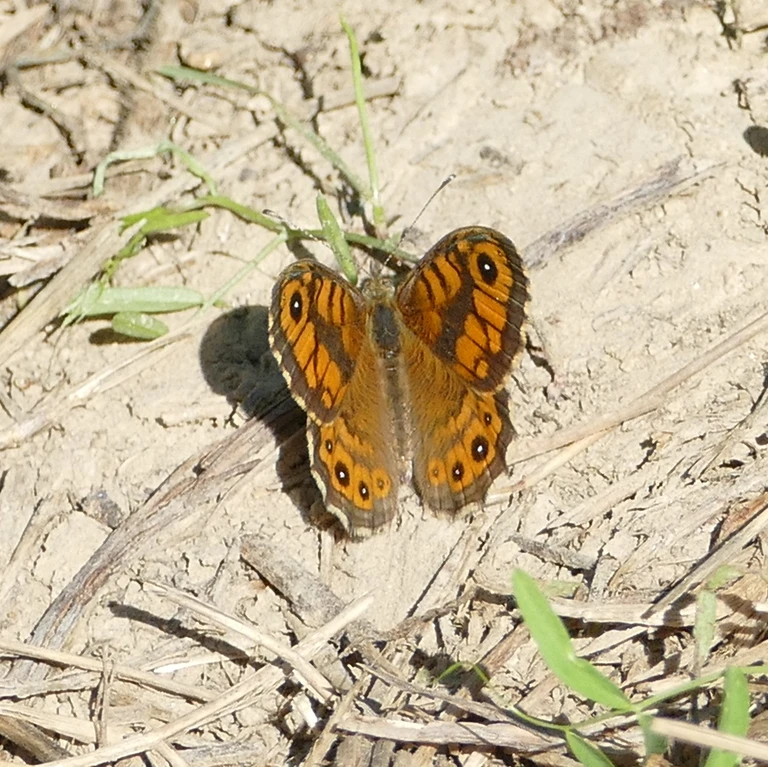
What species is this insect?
Lasiommata megera (also Pararge megera)
